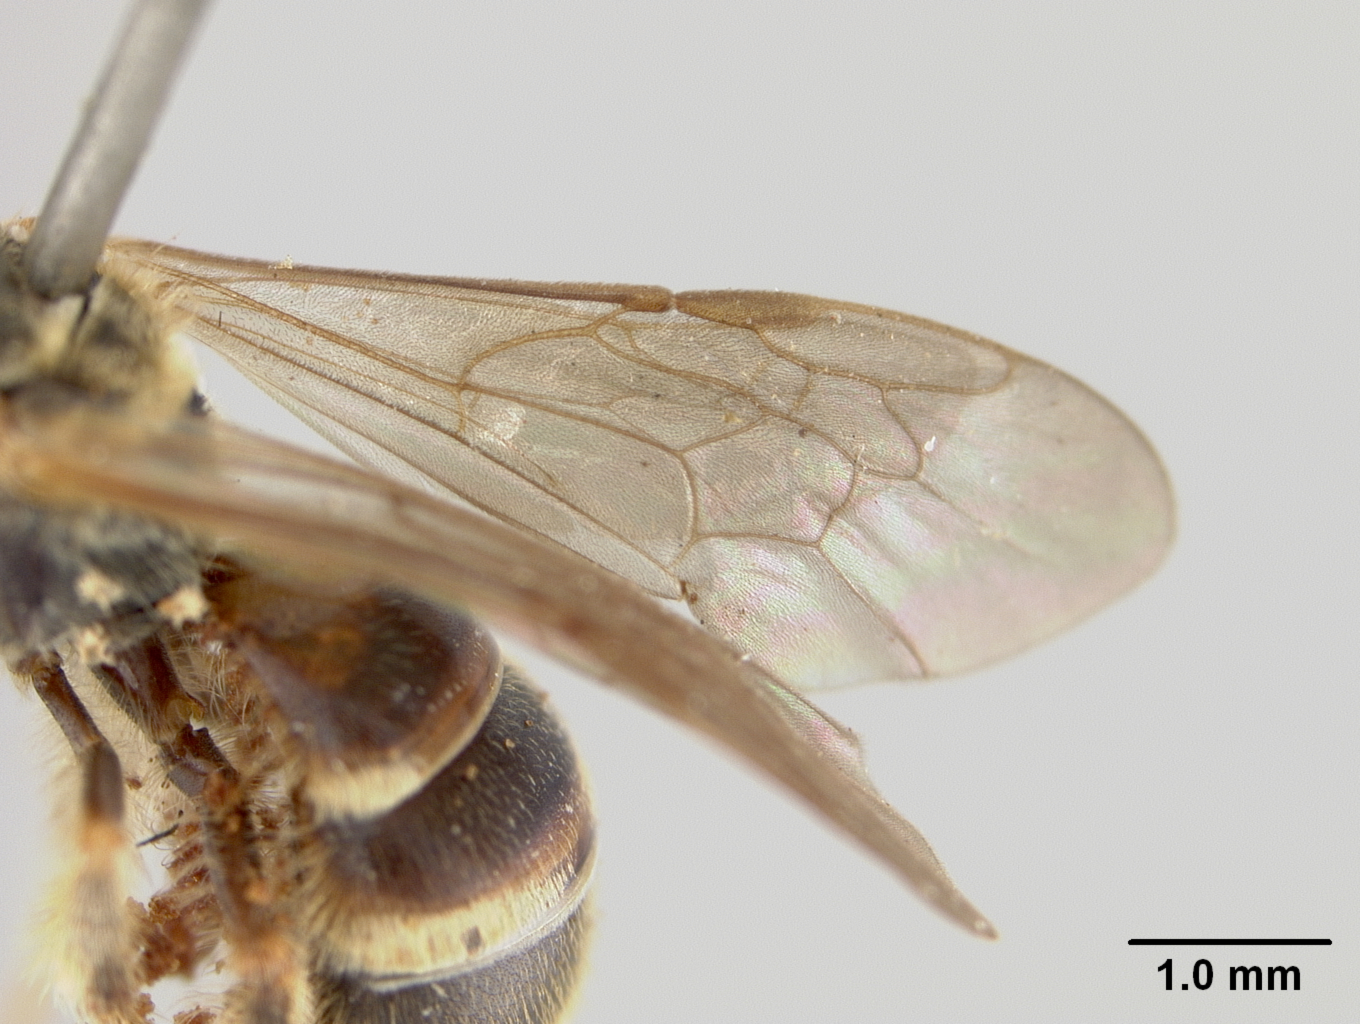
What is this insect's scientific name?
Nomia mediorufa
